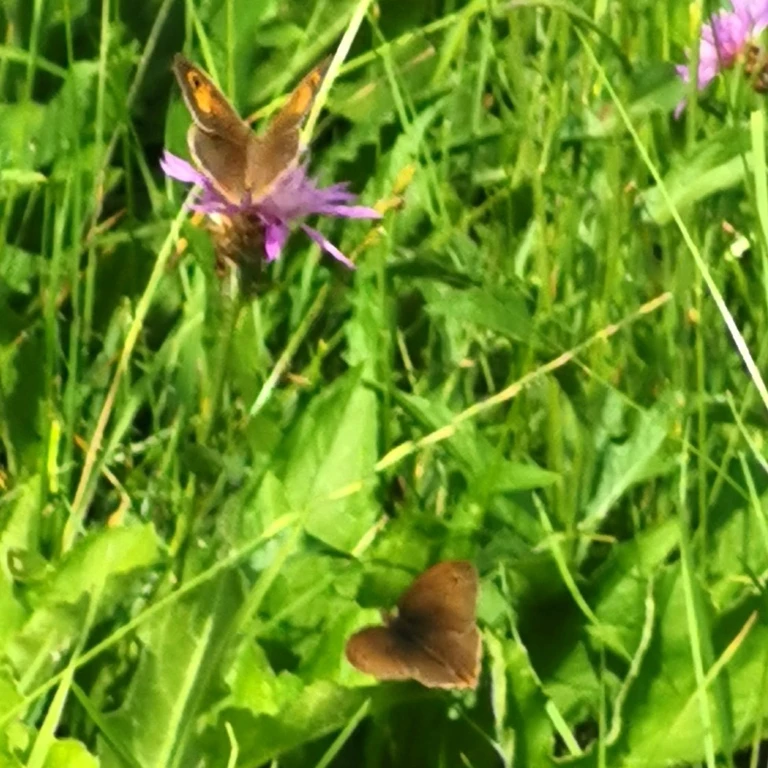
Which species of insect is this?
Maniola jurtina
